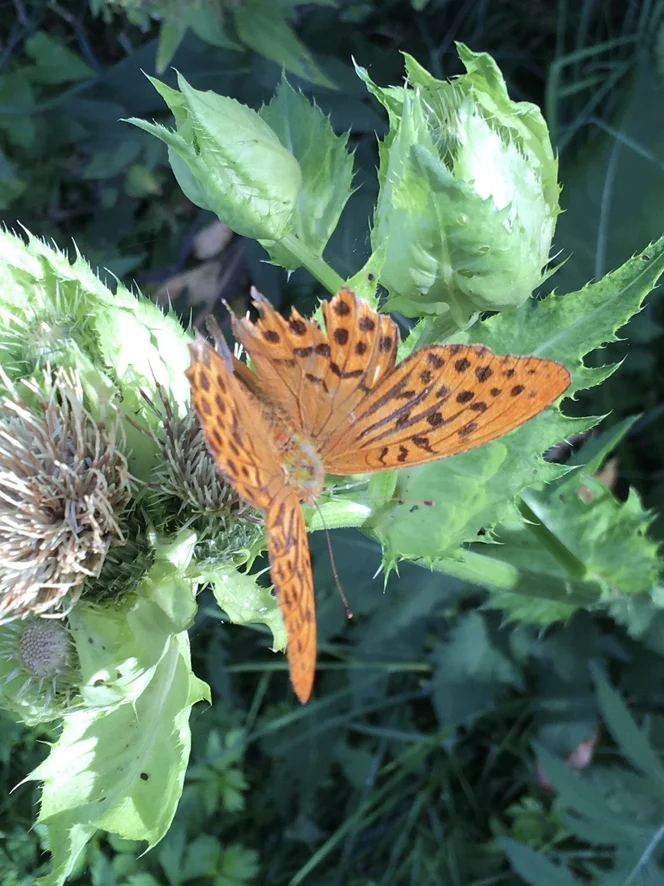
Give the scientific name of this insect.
Argynnis paphia
